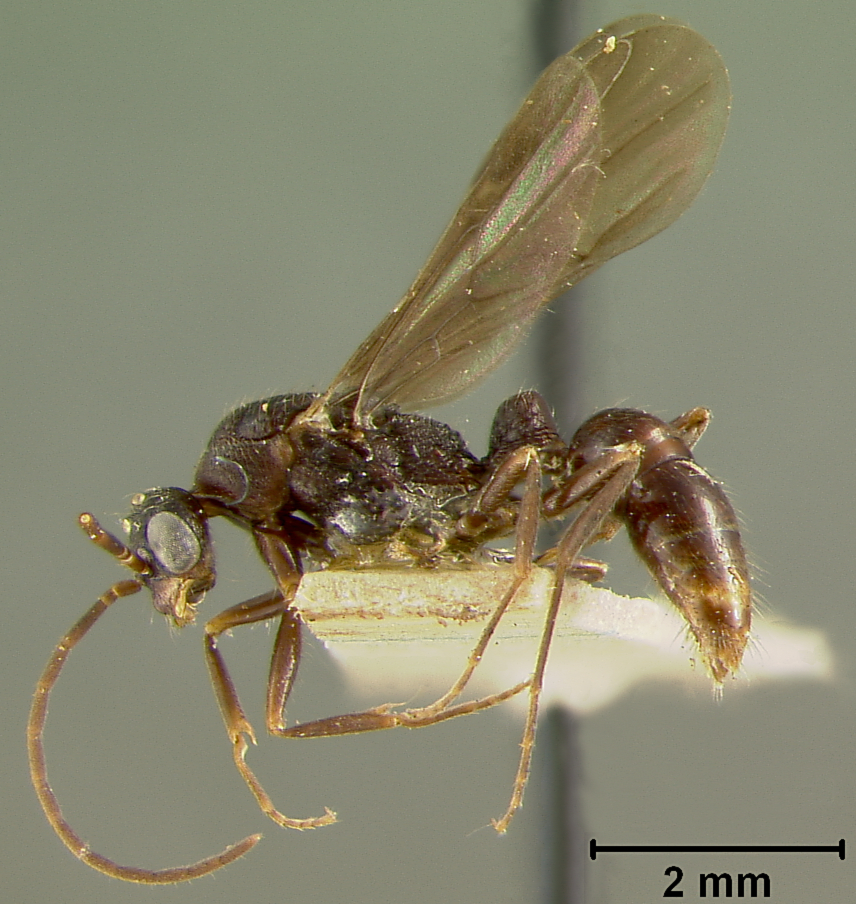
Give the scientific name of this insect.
Leptogenys foreli
